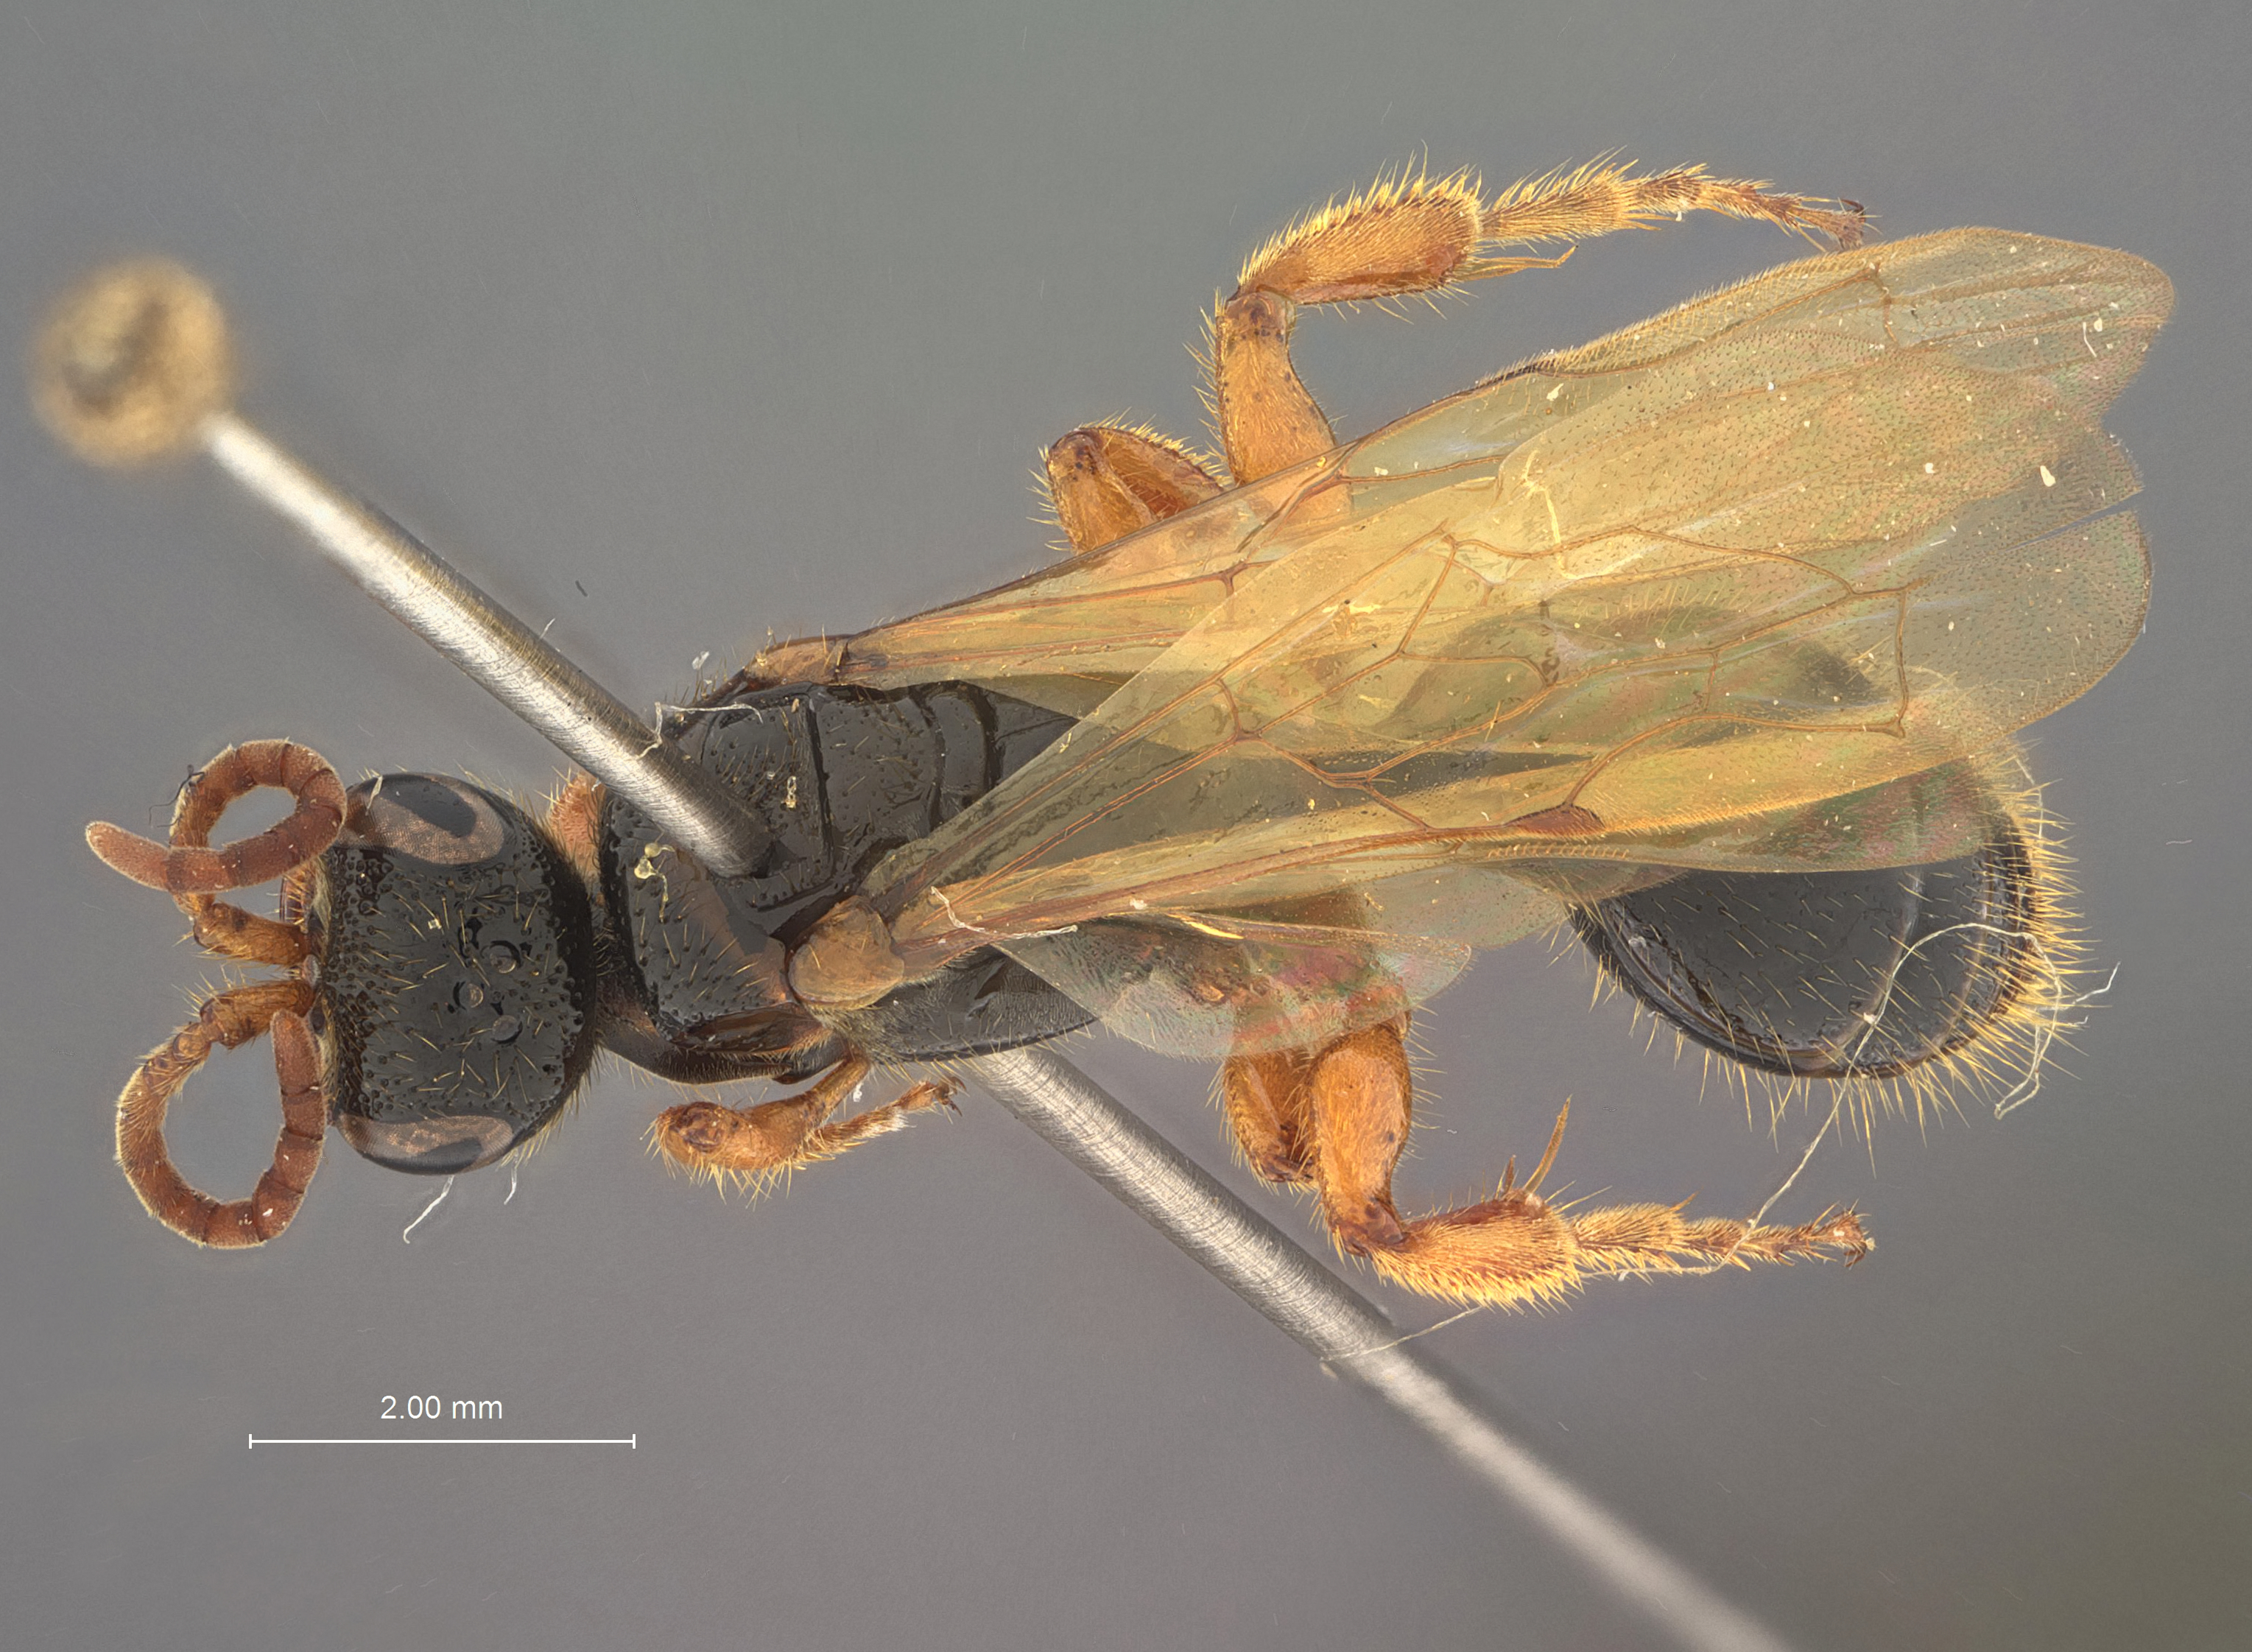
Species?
Tiphia pulawskii
